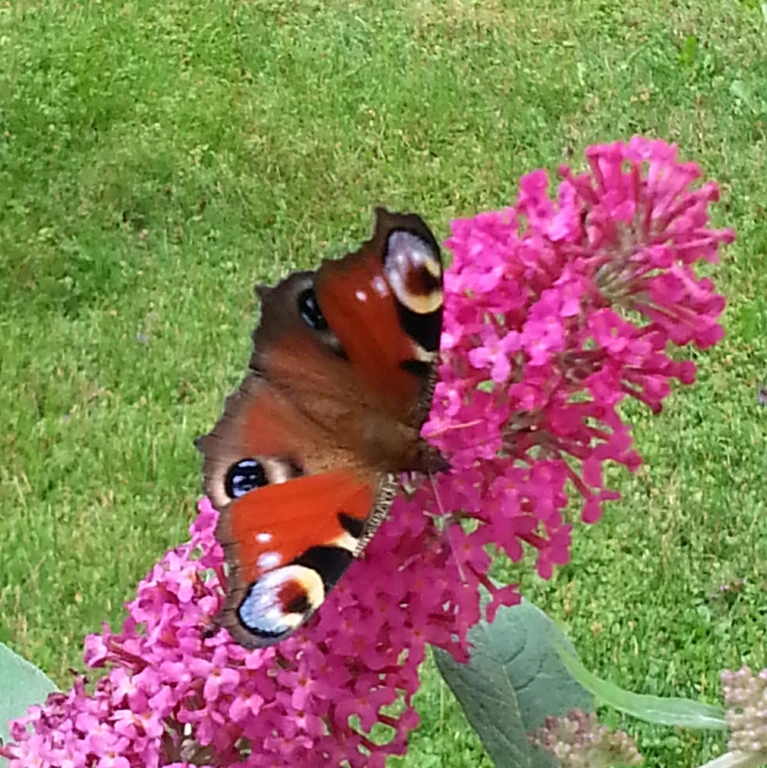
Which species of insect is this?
Aglais io
